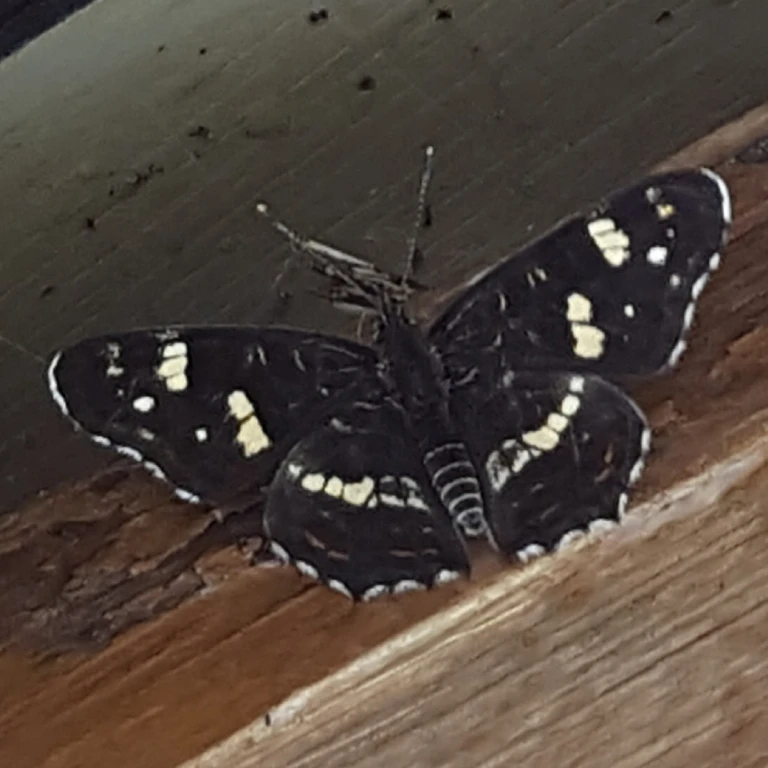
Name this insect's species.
Araschnia levana
